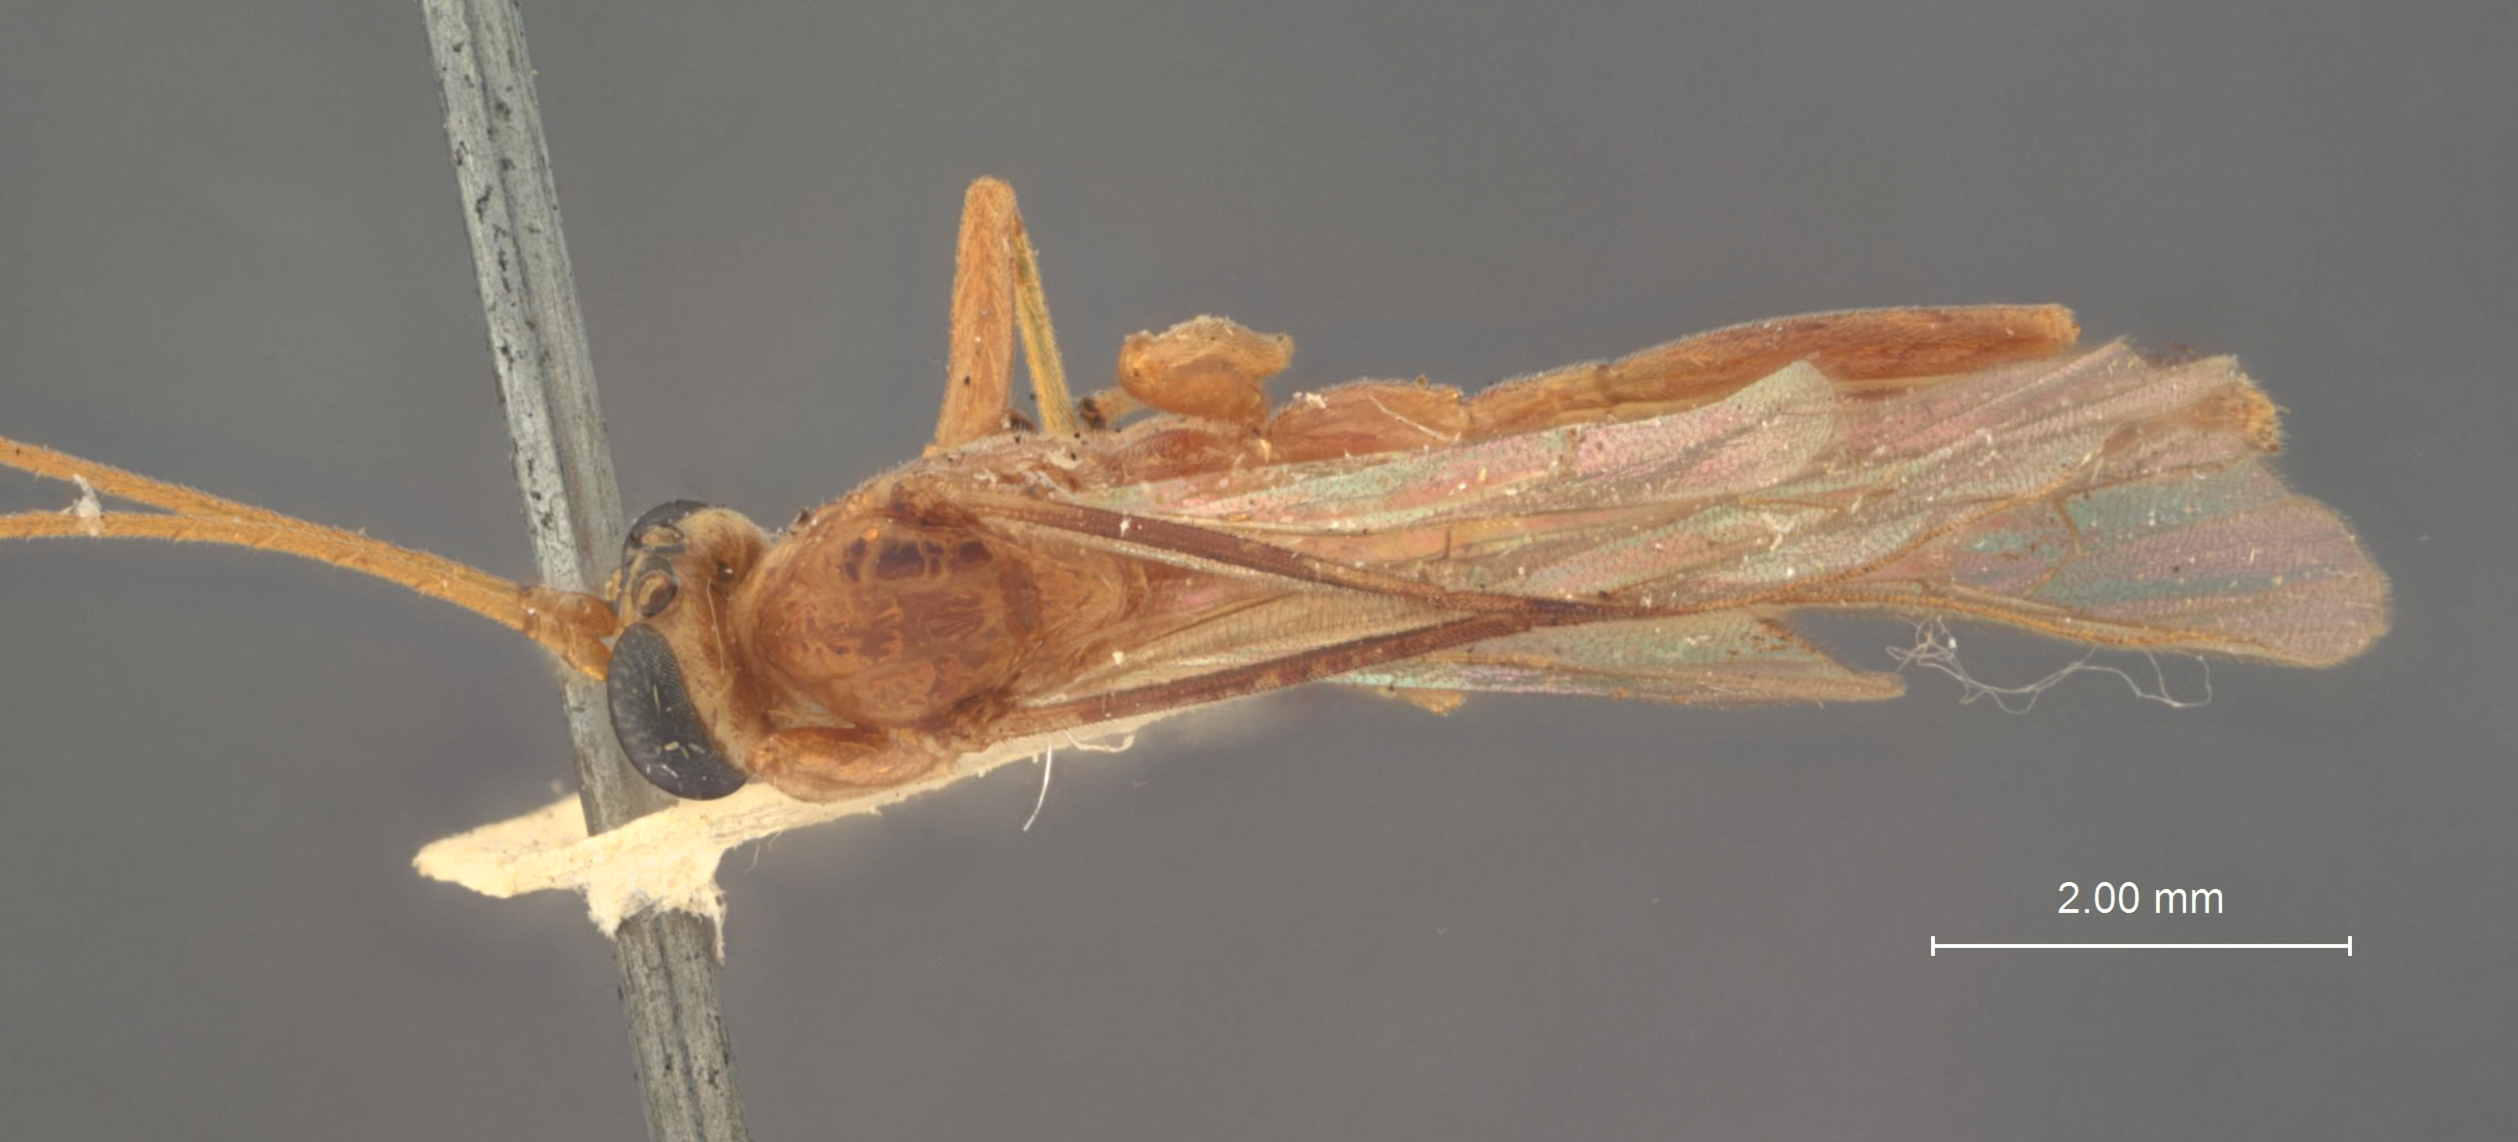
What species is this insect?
Parabates smithi
